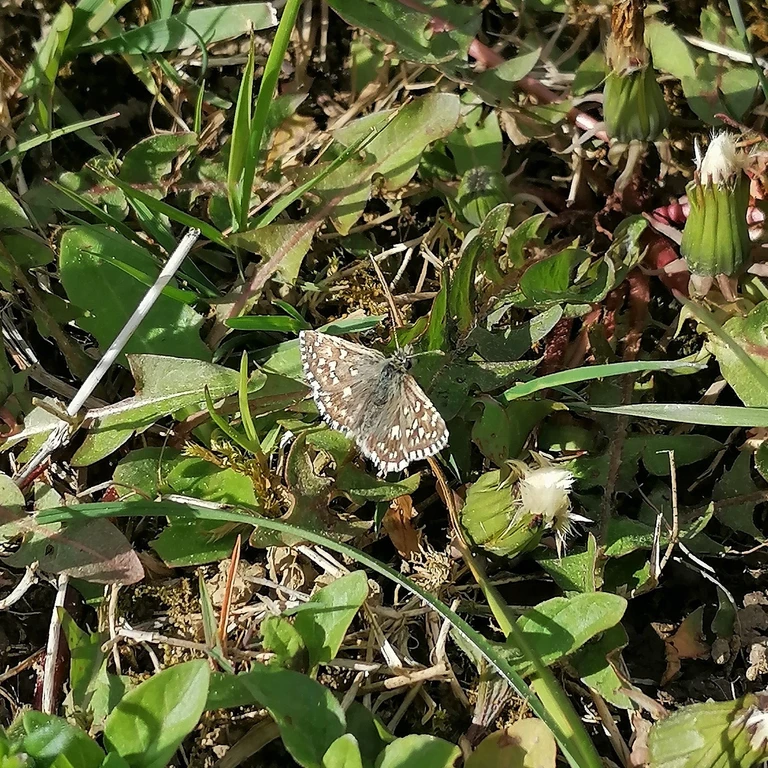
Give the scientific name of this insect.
Pyrgus malvae
